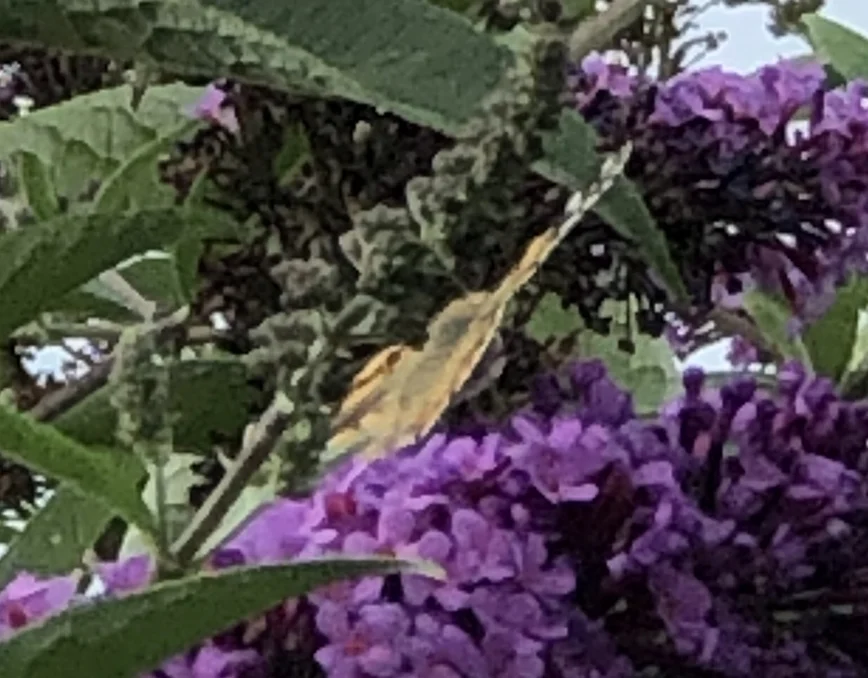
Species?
Vanessa cardui
